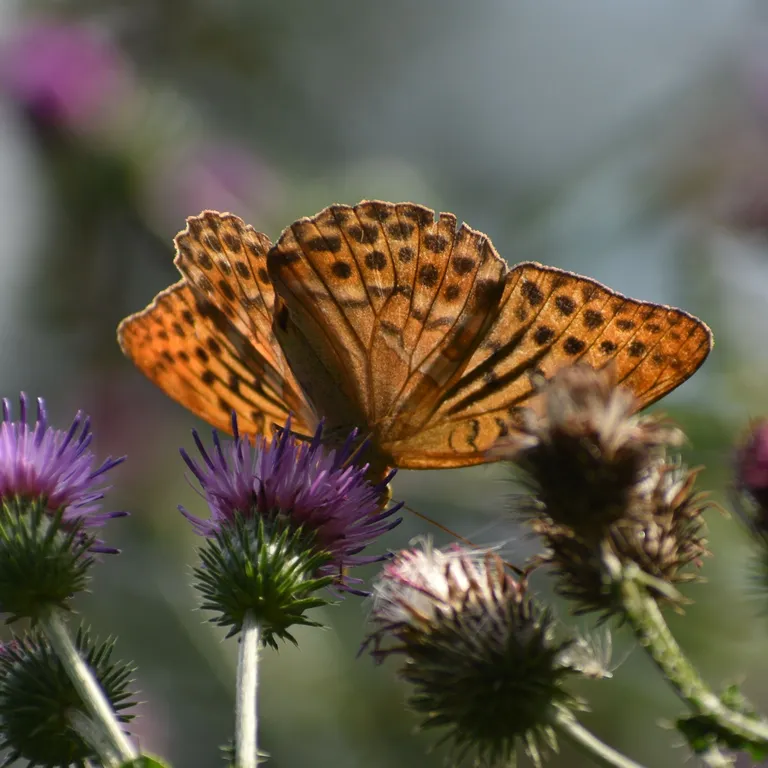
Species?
Argynnis paphia
